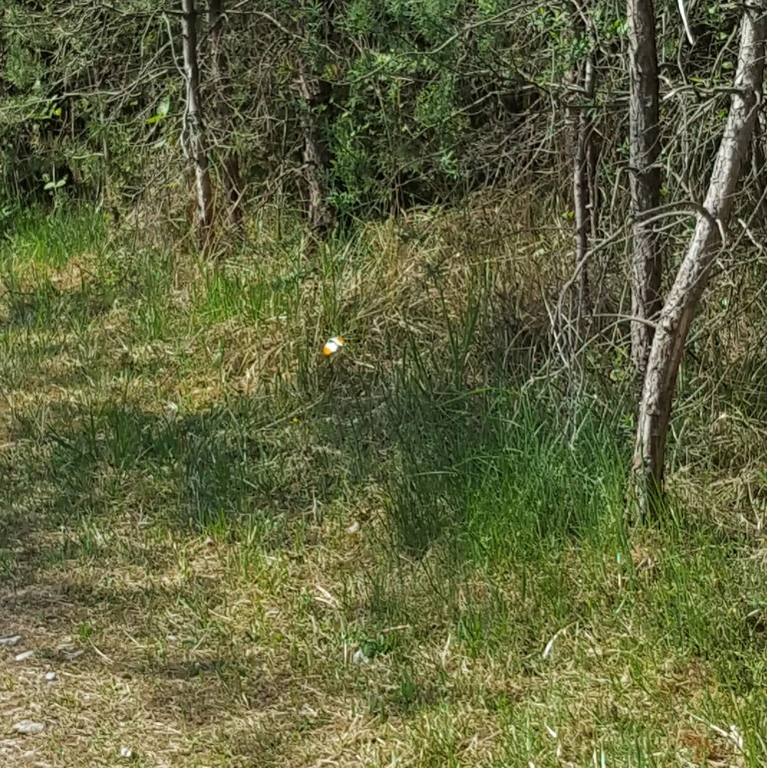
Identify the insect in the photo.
Anthocharis cardamines
